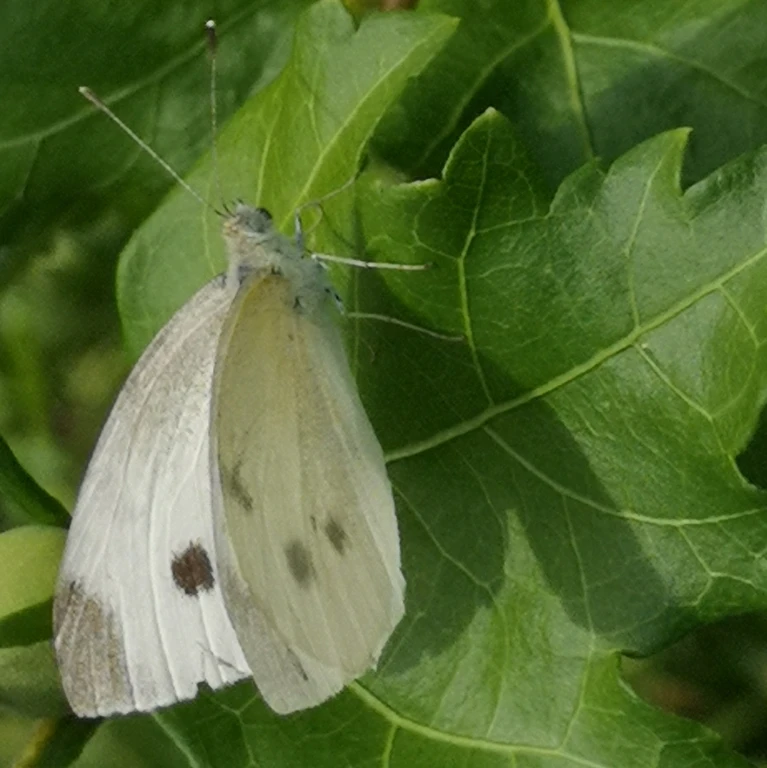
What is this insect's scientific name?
Pieris rapae
